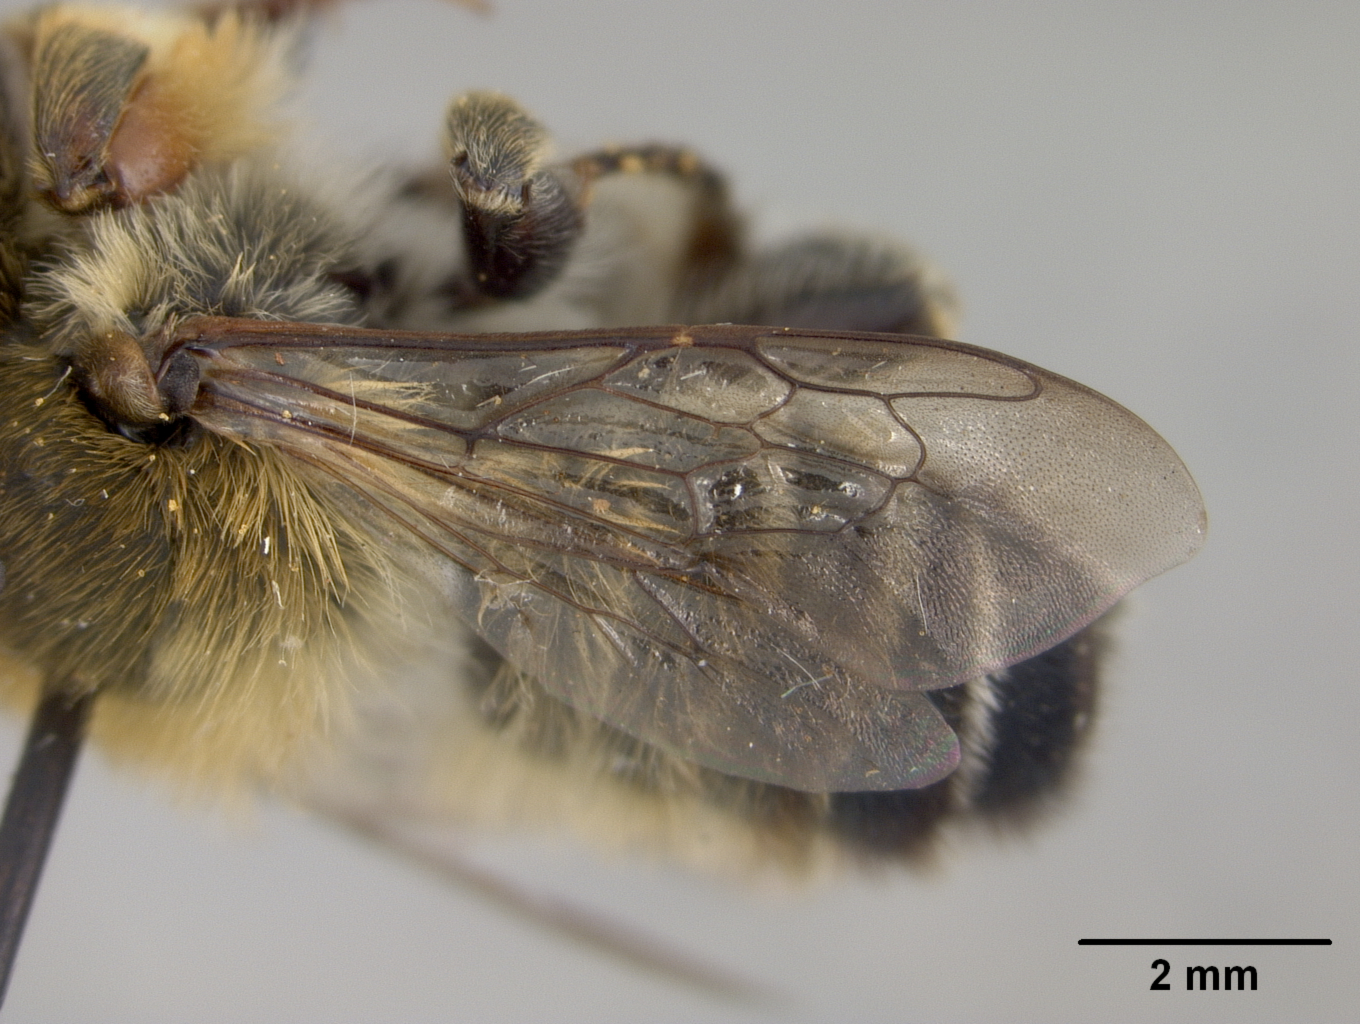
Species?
Megachile willughbiella
